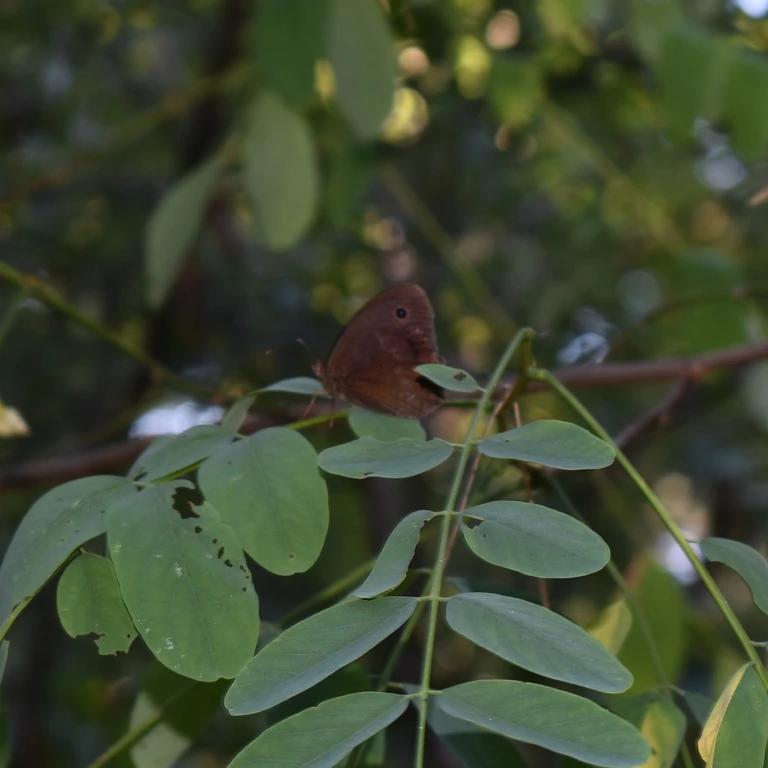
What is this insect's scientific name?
Minois dryas
